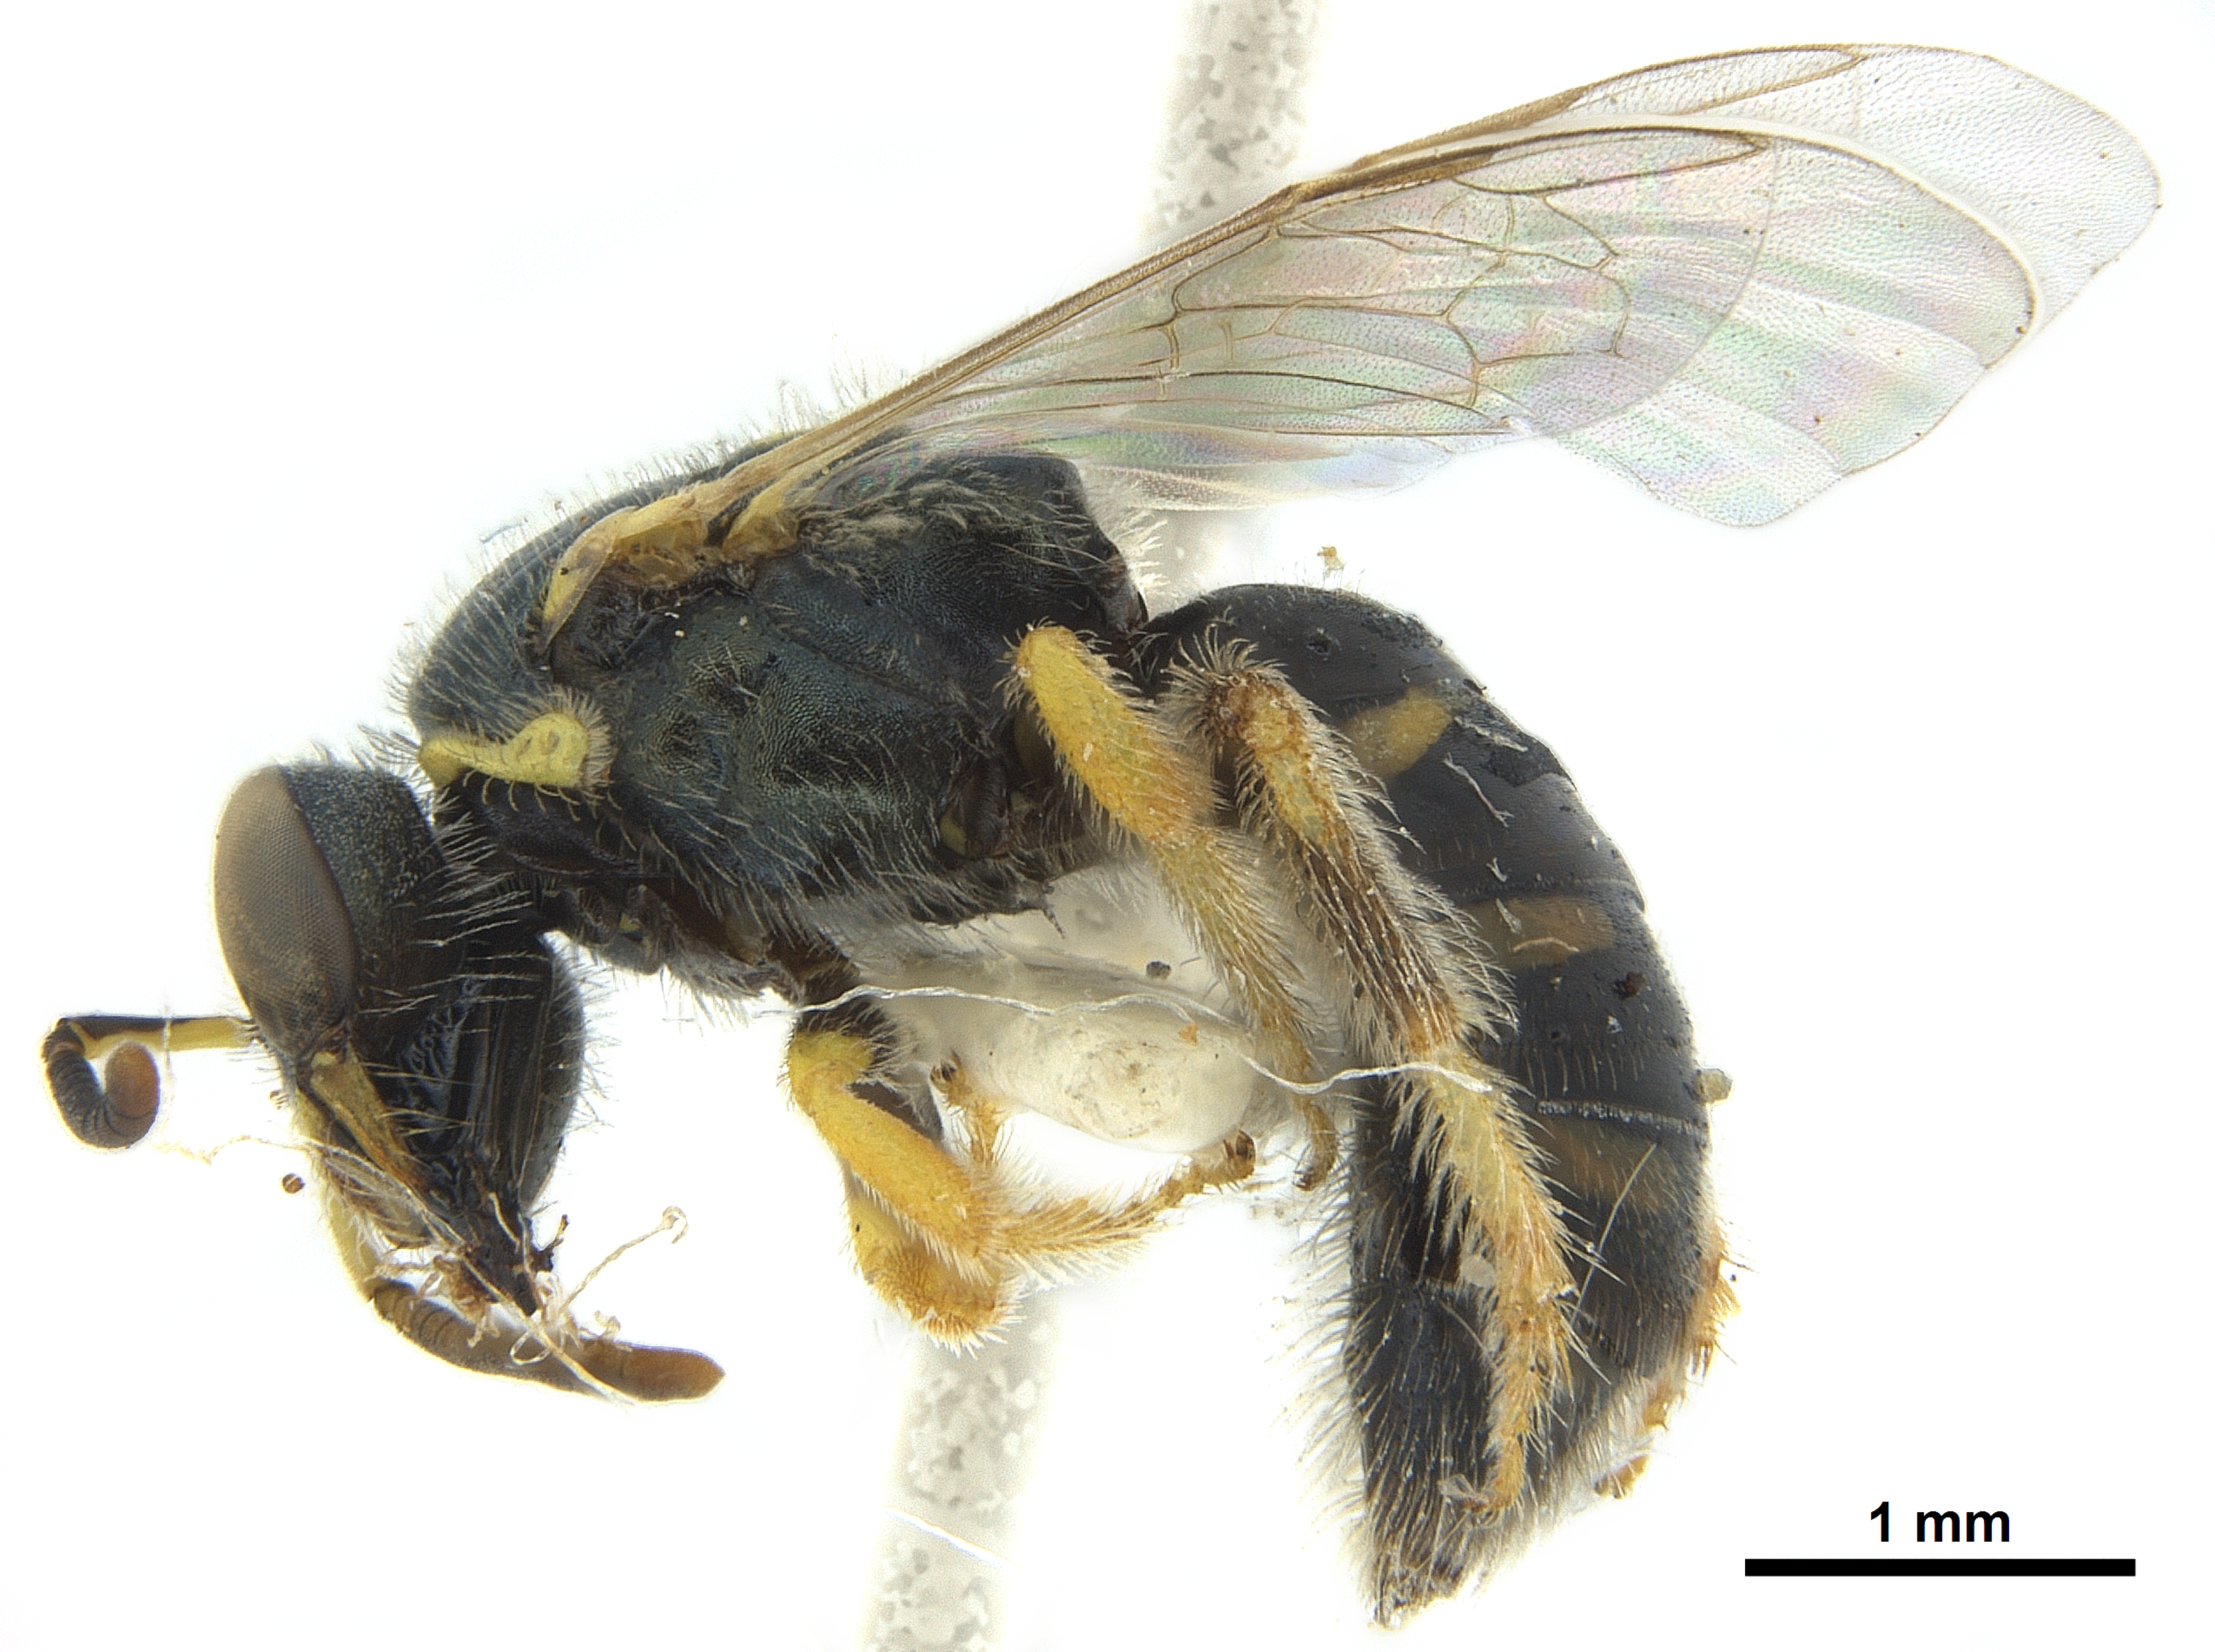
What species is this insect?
Ceylalictus cereus
